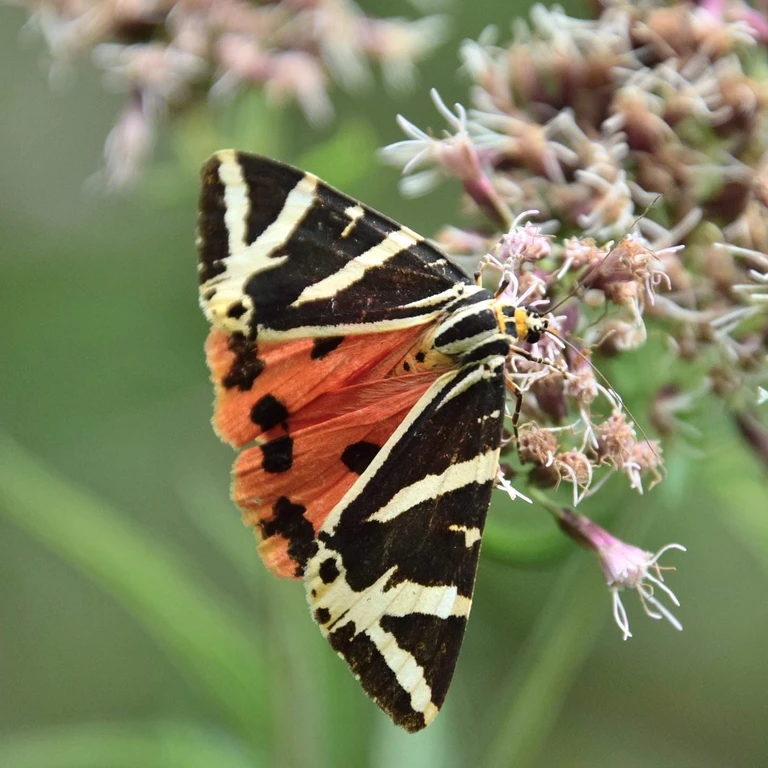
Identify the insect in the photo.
Euplagia quadripunctaria
